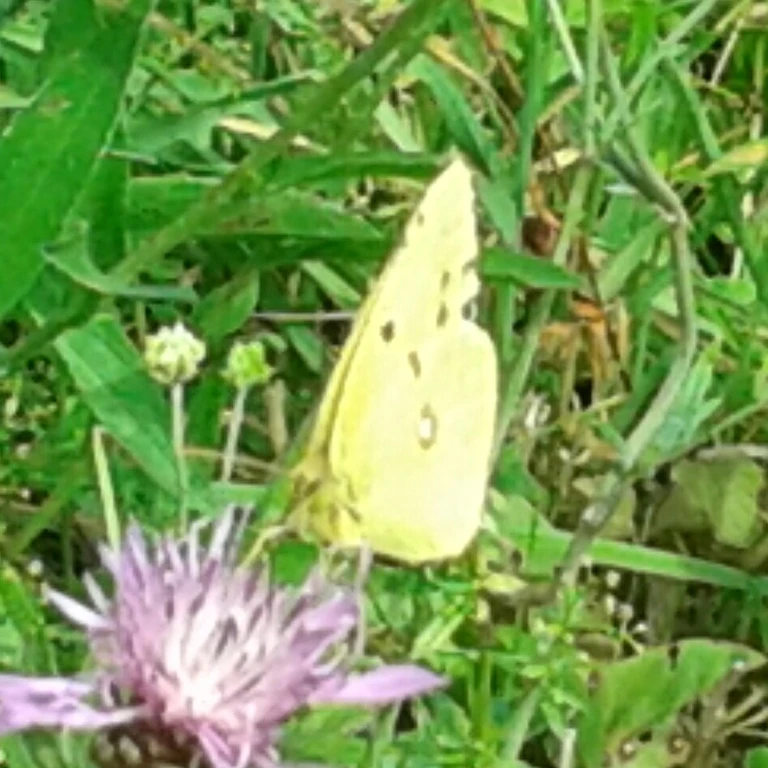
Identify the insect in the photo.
Colias croceus
